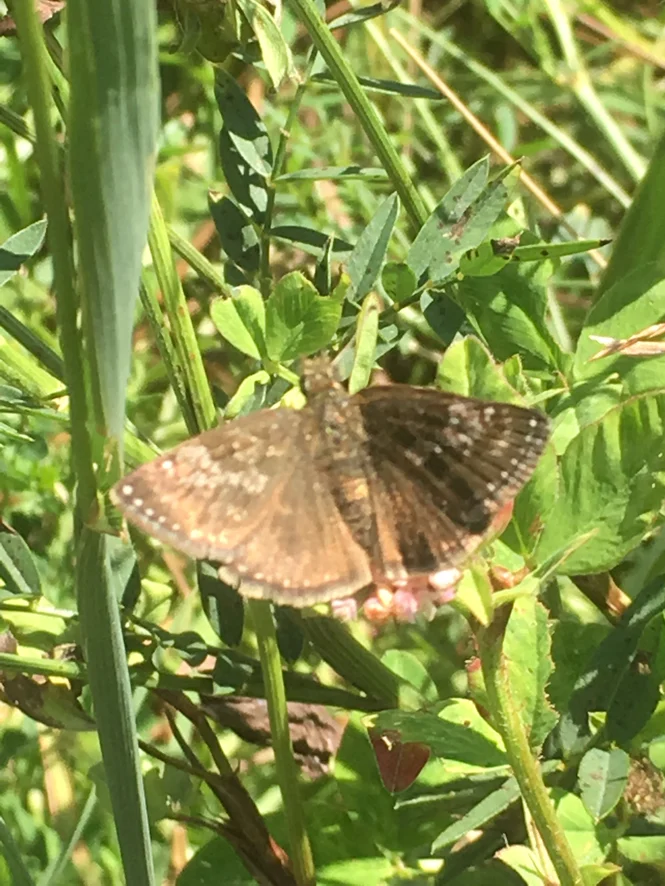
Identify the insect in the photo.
Erynnis tages
